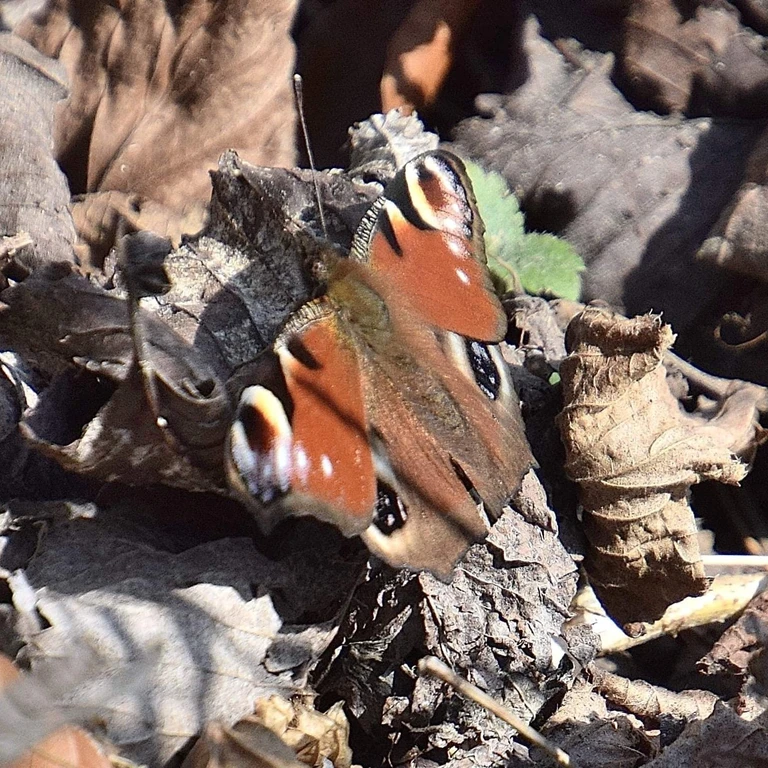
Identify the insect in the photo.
Aglais io
